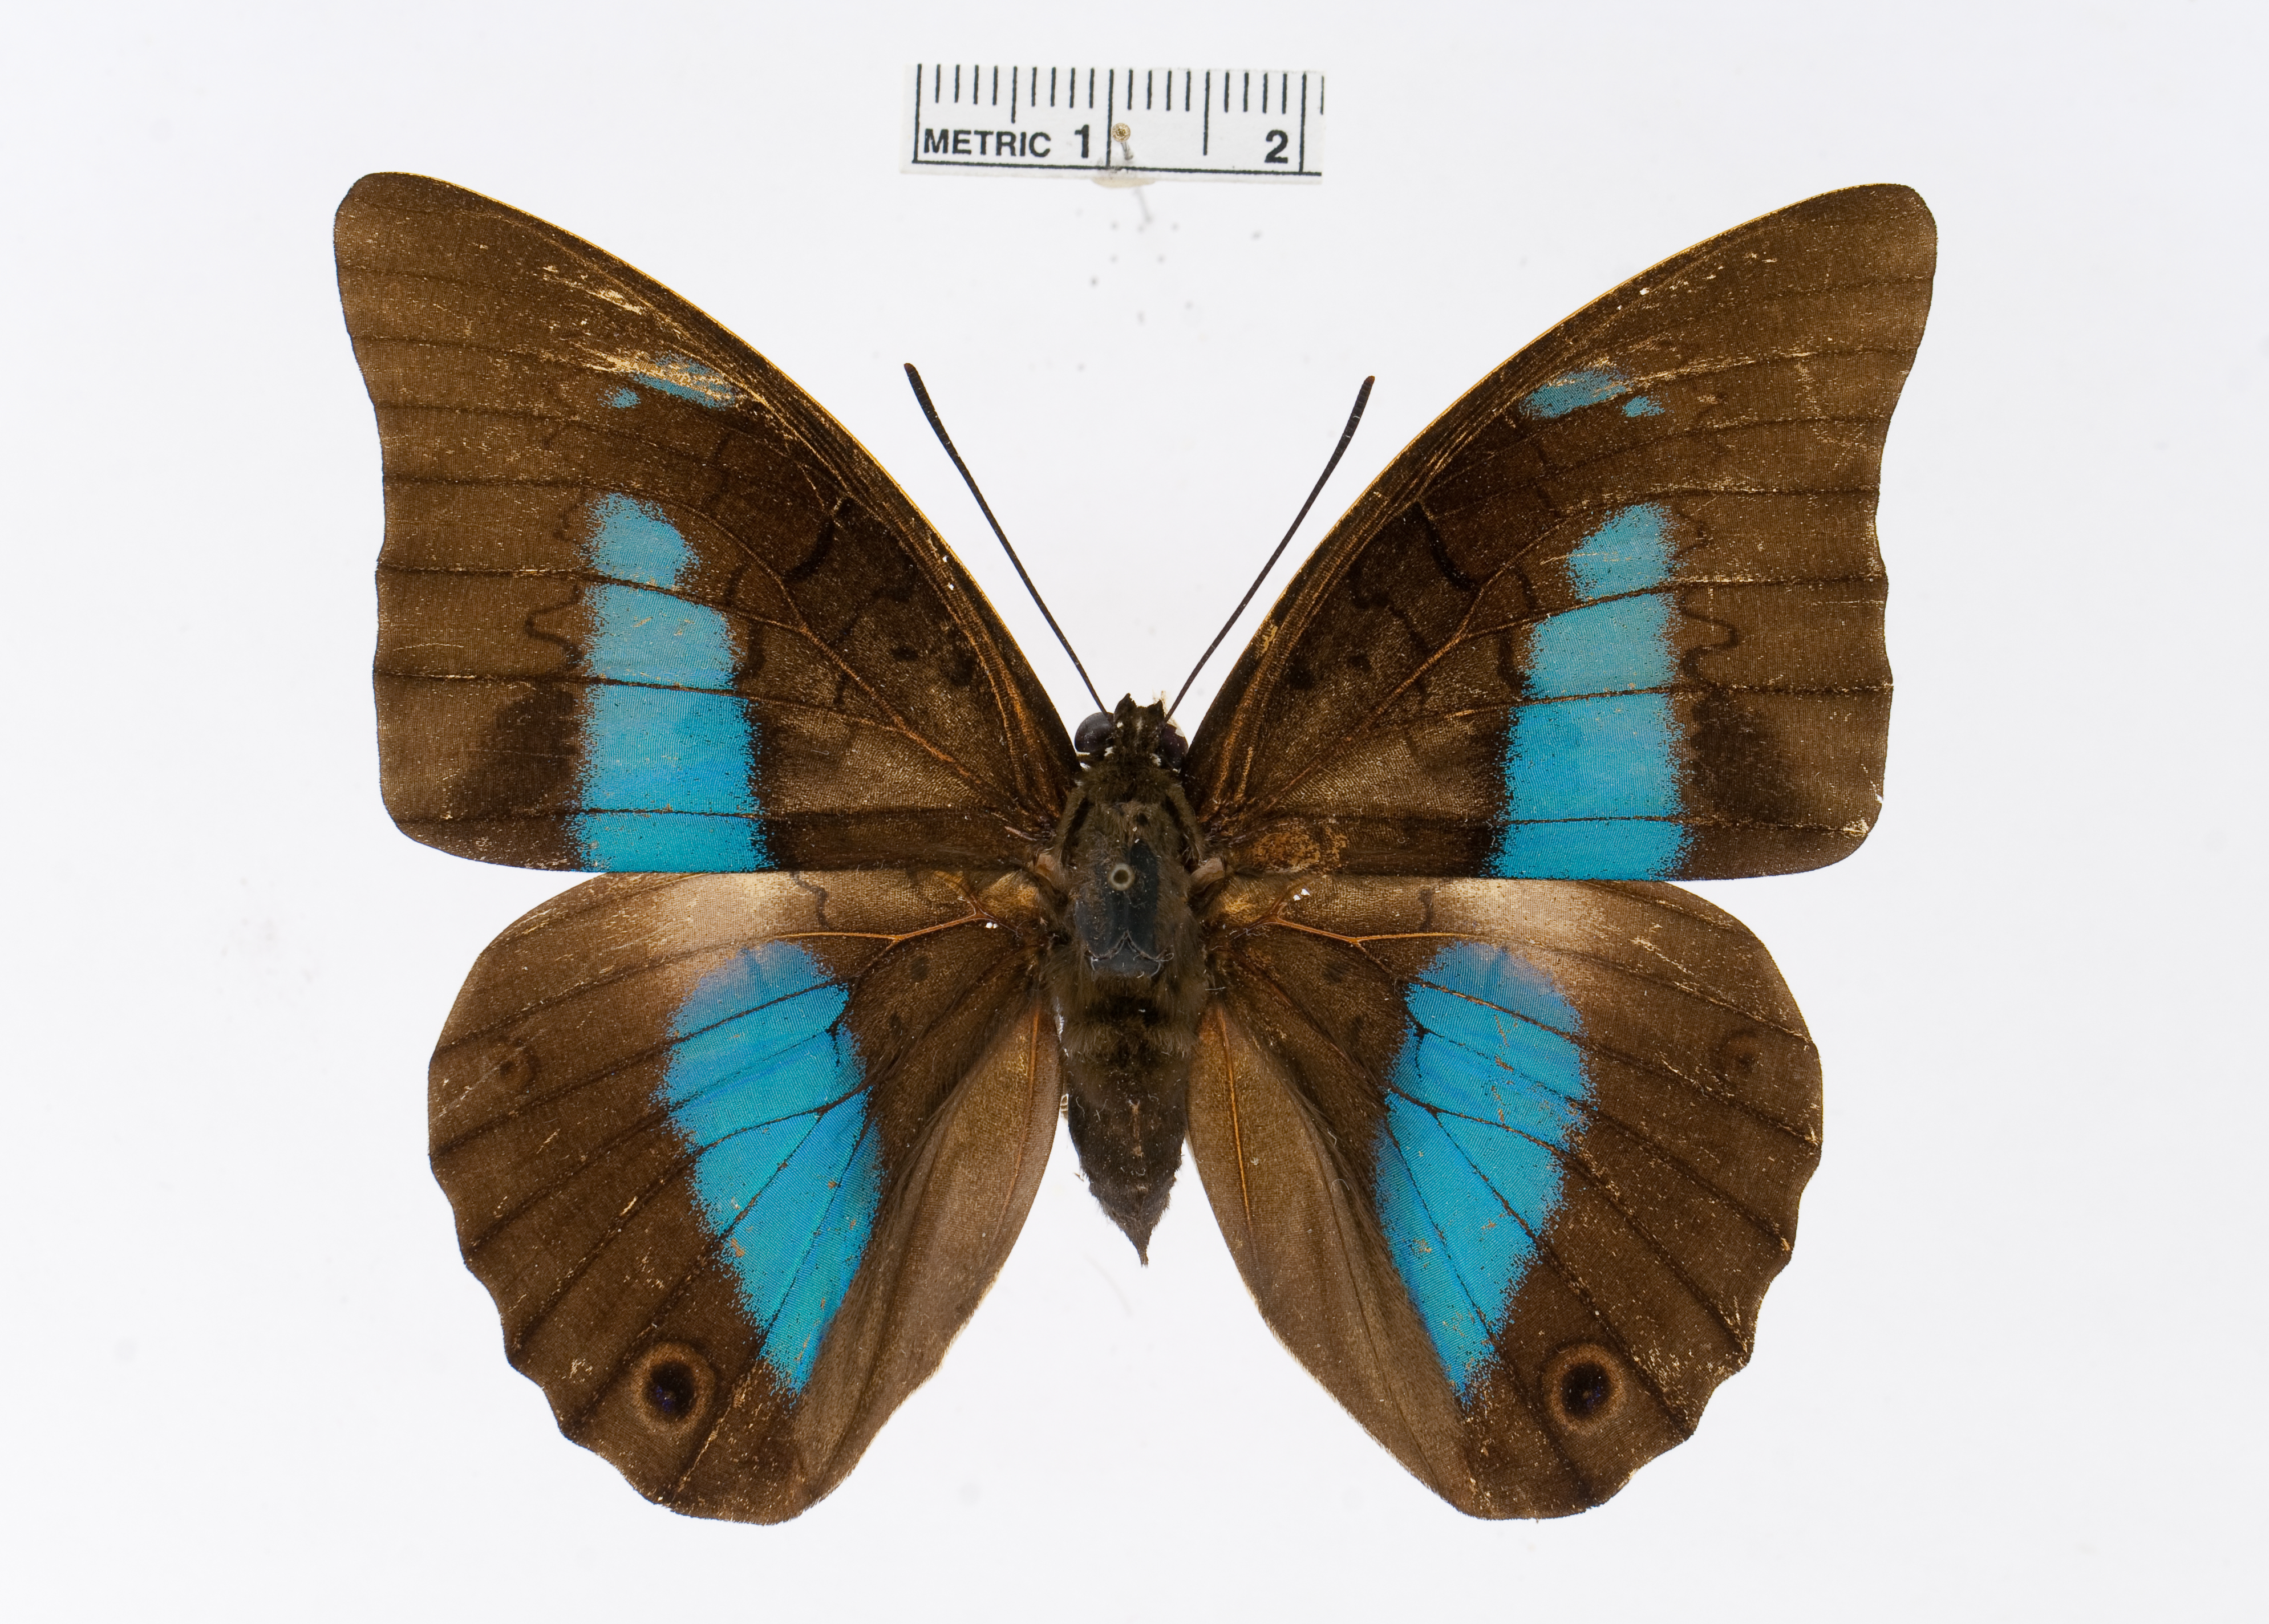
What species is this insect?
Prepona dexamenus
